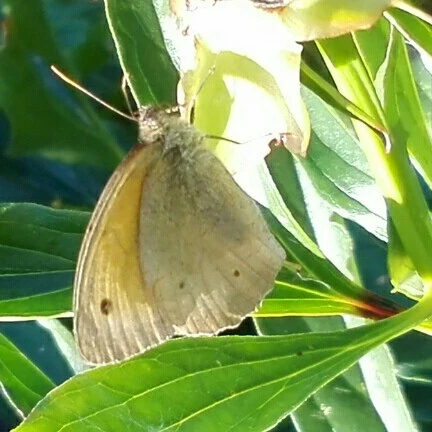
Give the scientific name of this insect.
Maniola jurtina
